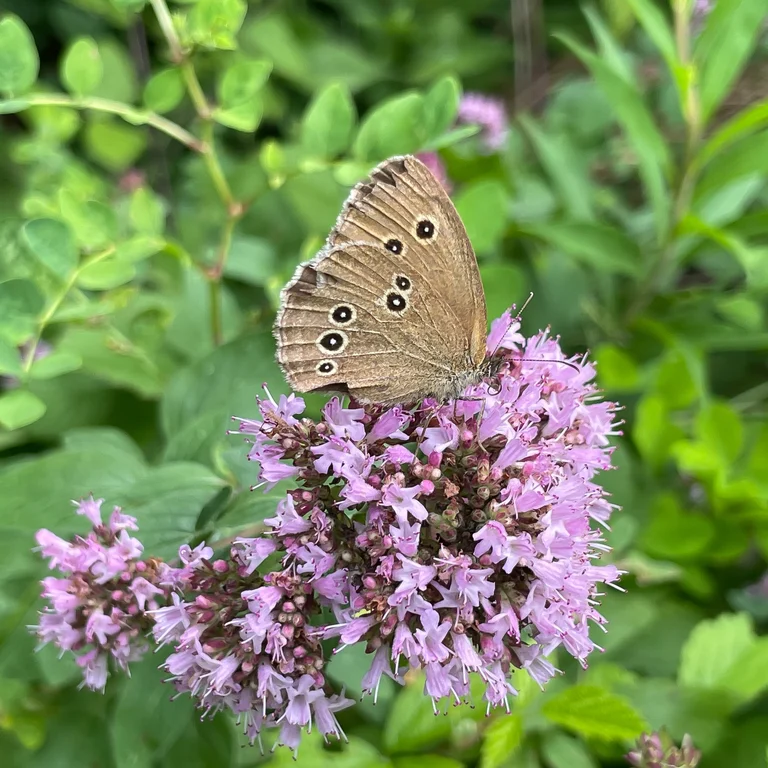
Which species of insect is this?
Aphantopus hyperantus
